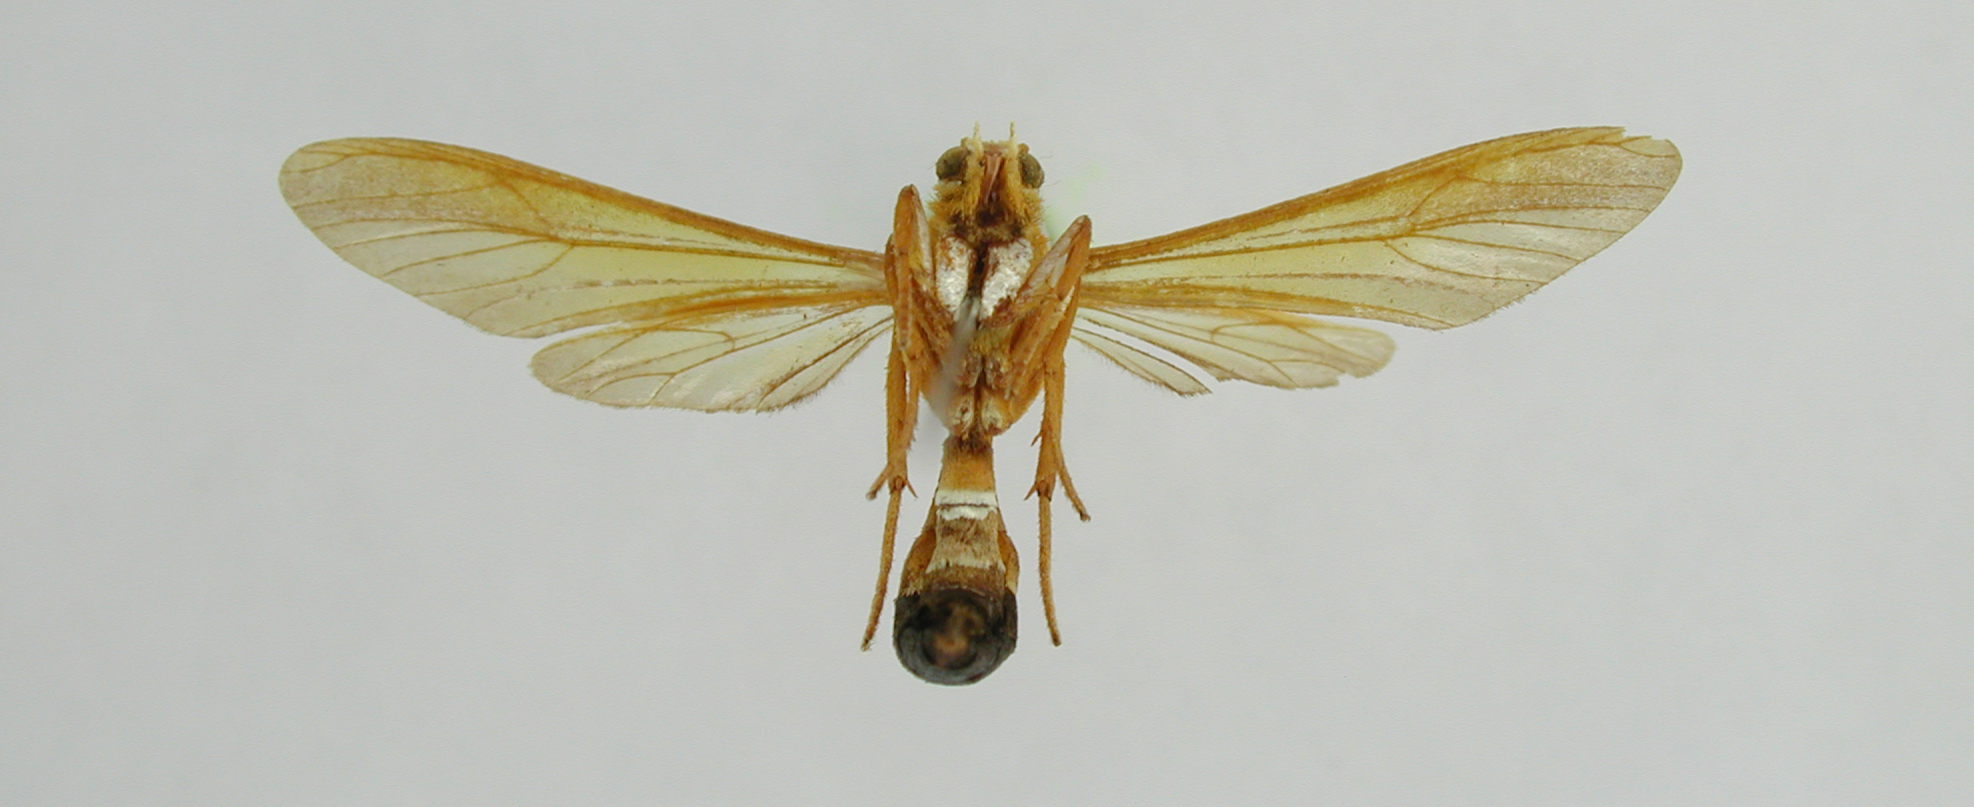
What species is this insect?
Pseudosphex caurensis
